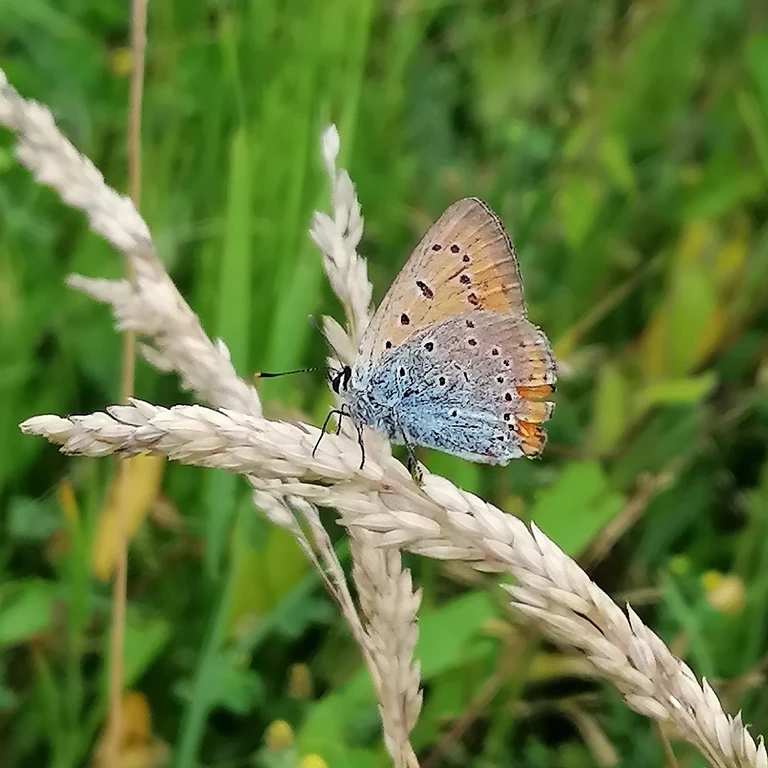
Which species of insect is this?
Lycaena dispar
